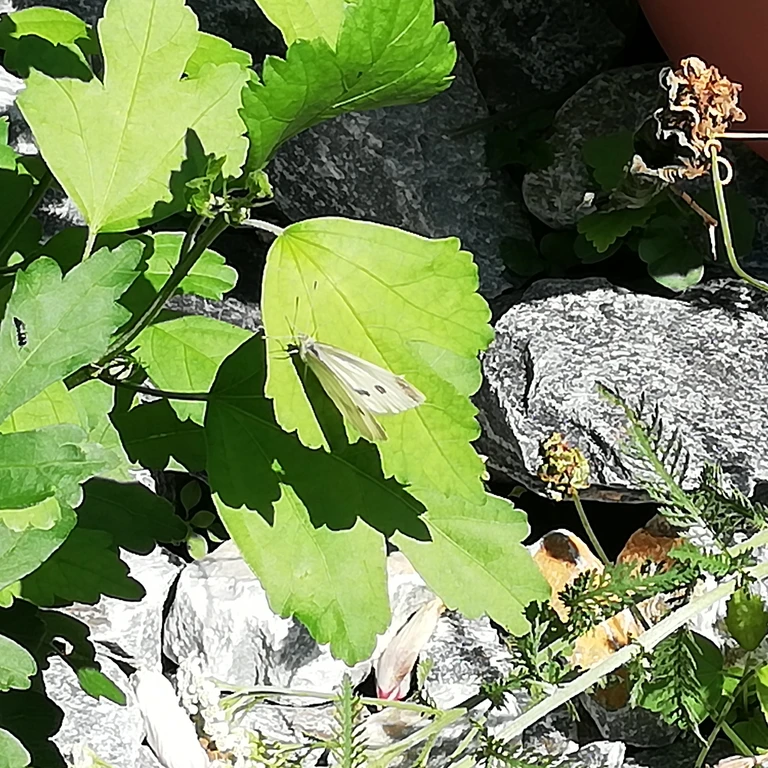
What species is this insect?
Pieris rapae
